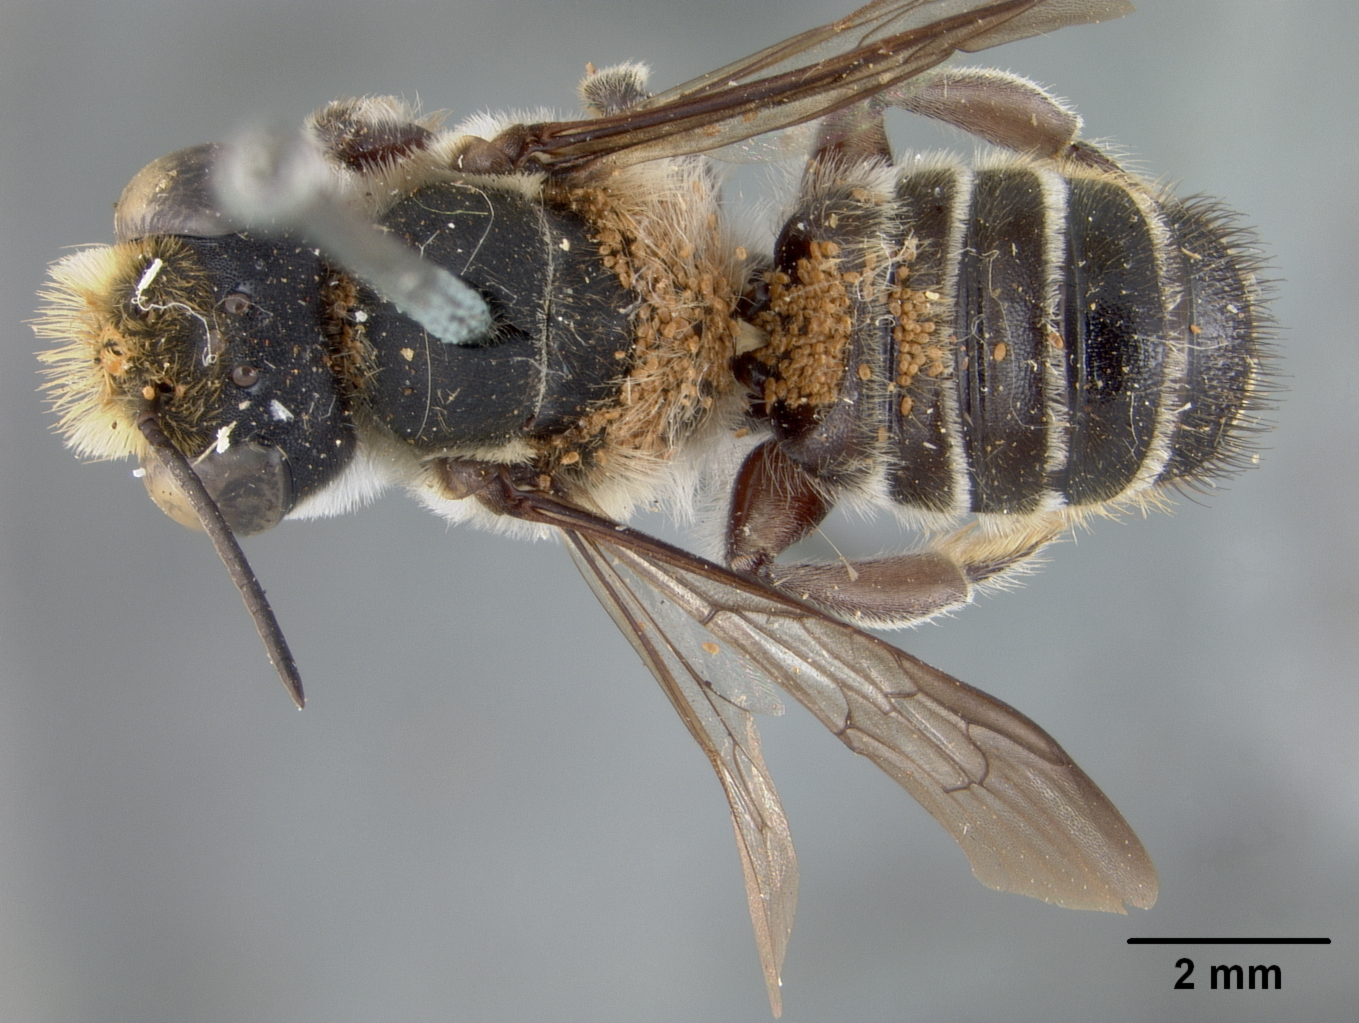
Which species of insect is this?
Megachile poculifera
